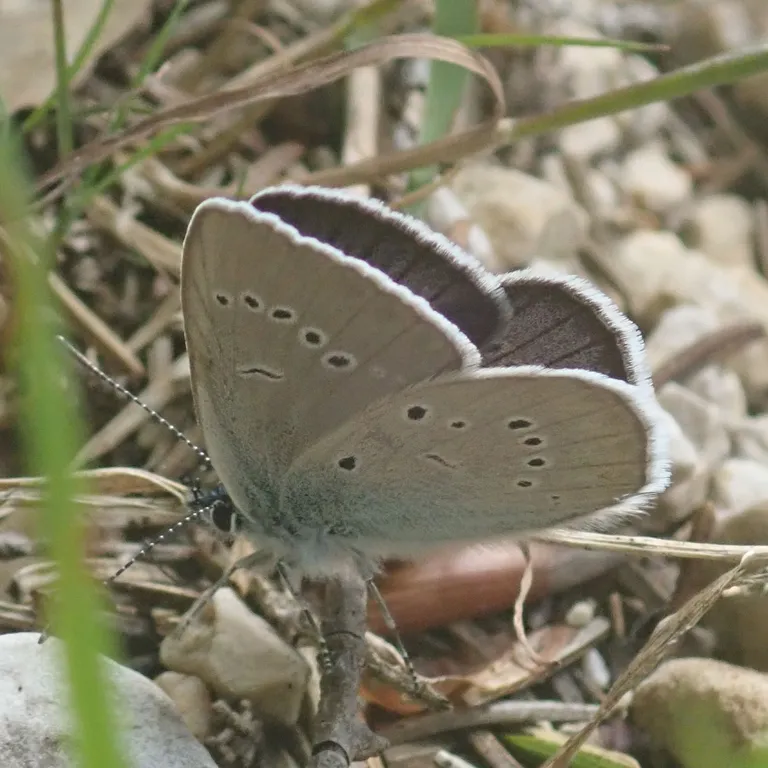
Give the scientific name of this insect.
Cyaniris semiargus
